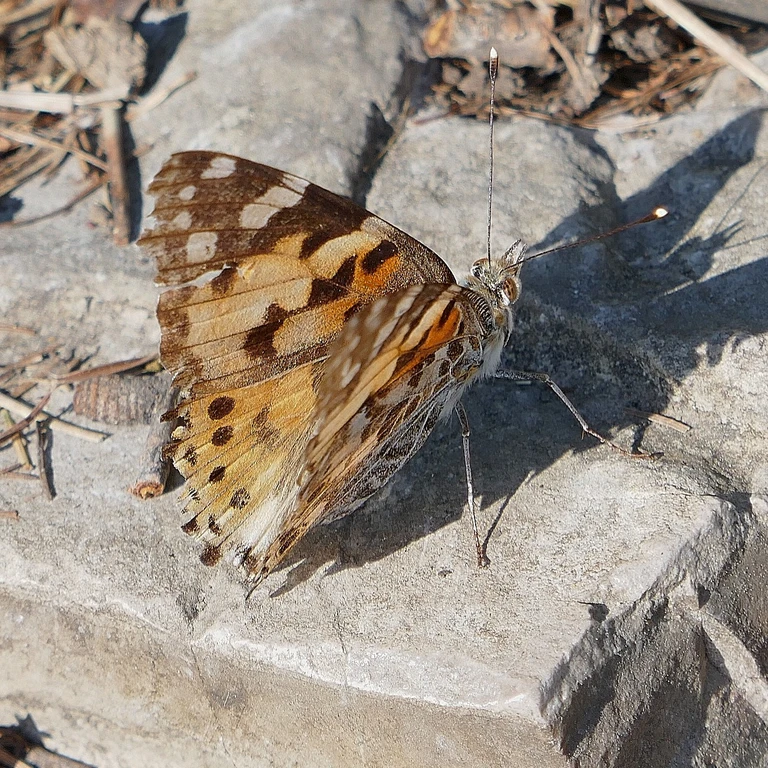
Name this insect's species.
Vanessa cardui
